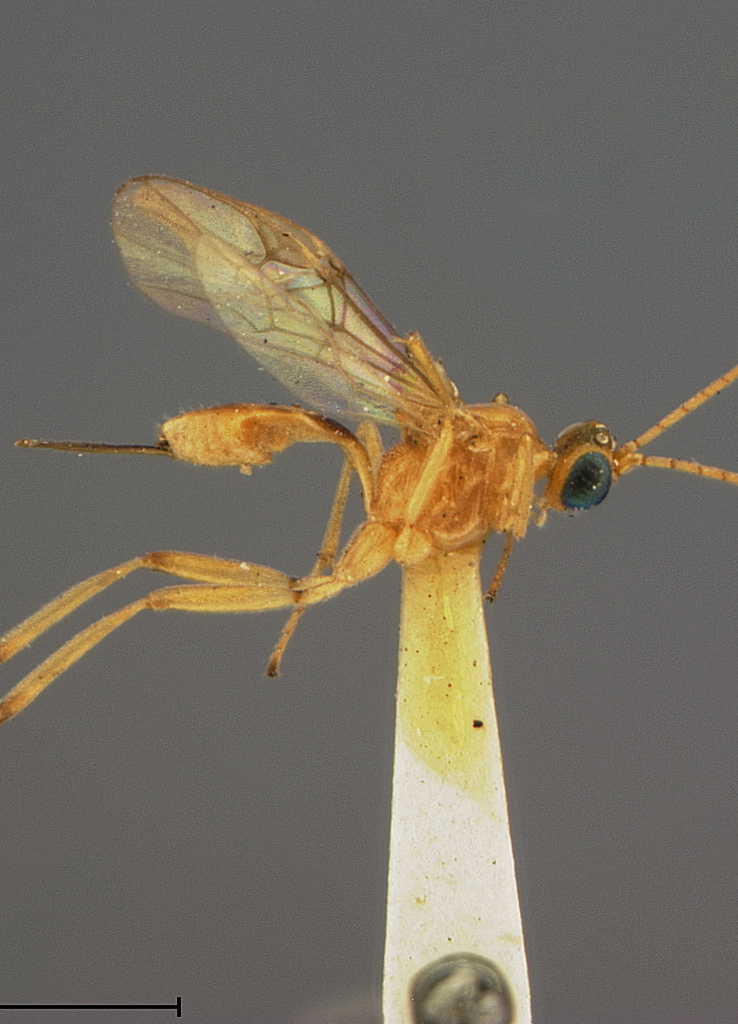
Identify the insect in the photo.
Meteorus euchromiae
